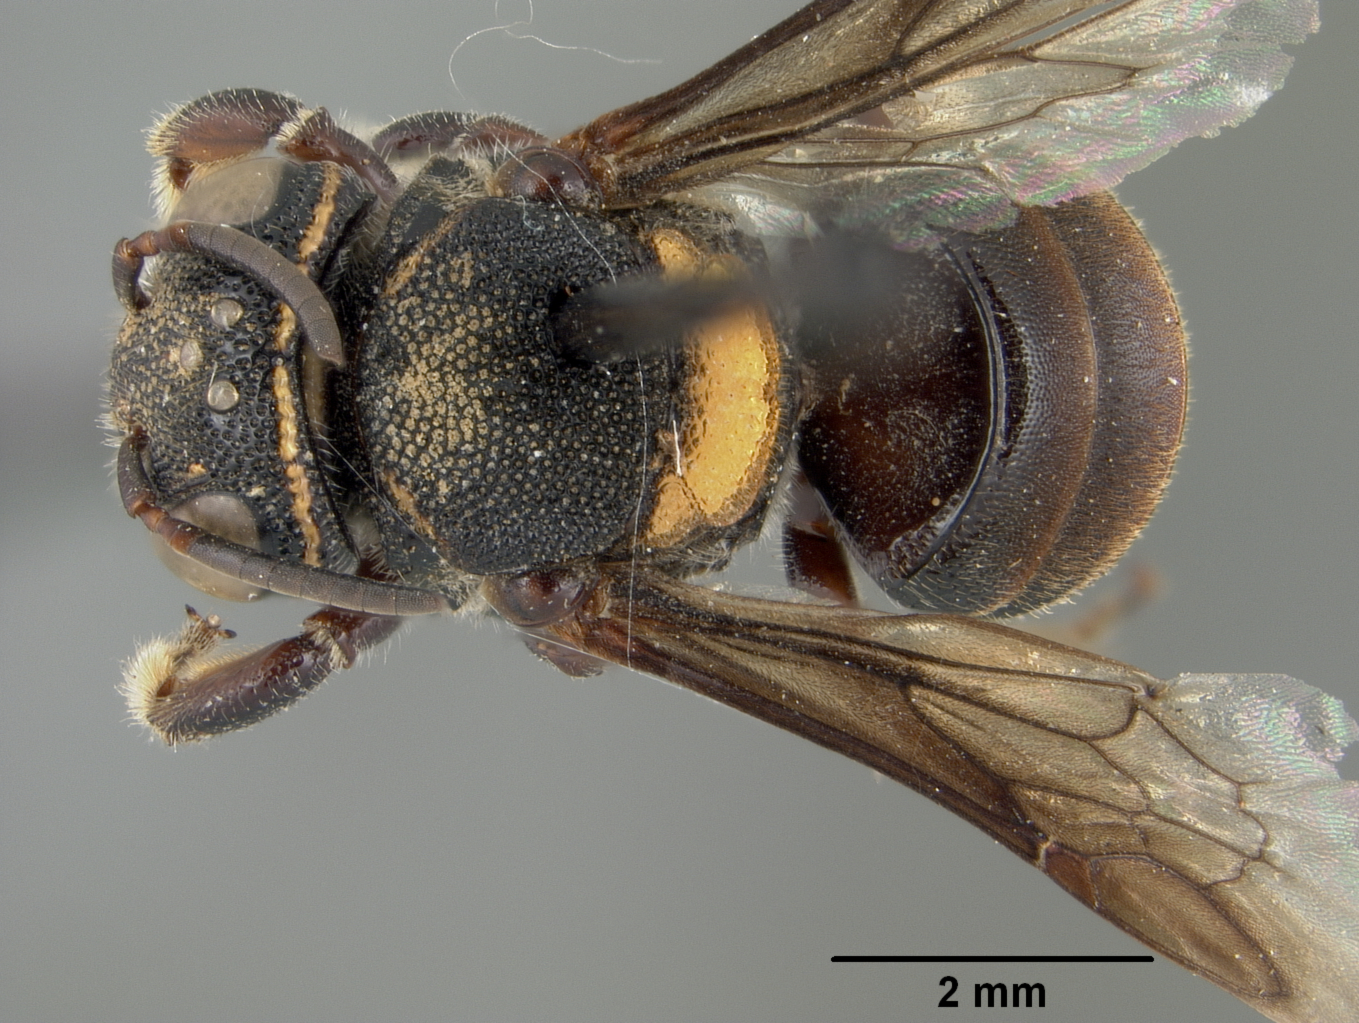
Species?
Dianthidium nitidipes
